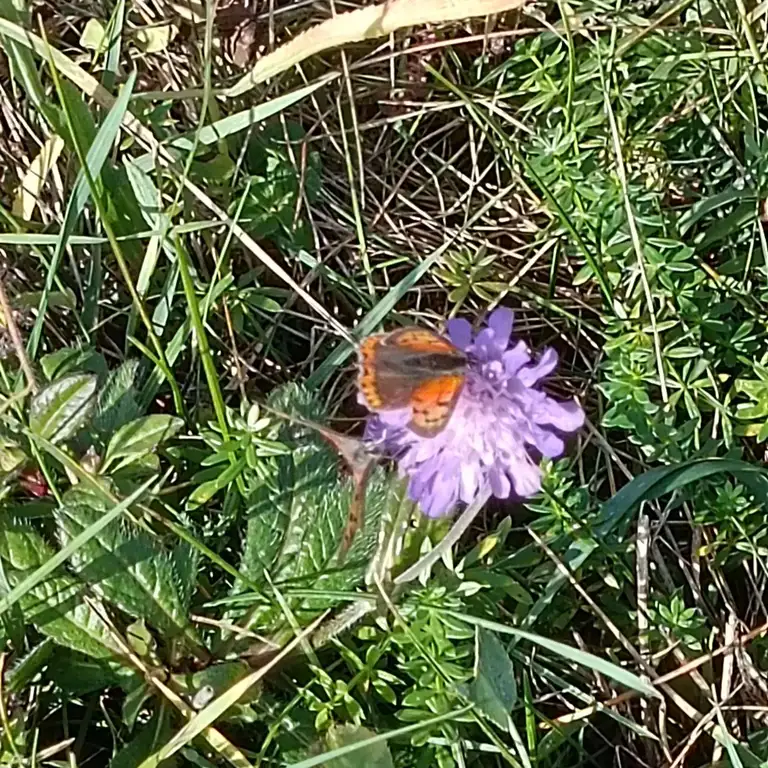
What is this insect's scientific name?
Lycaena phlaeas
